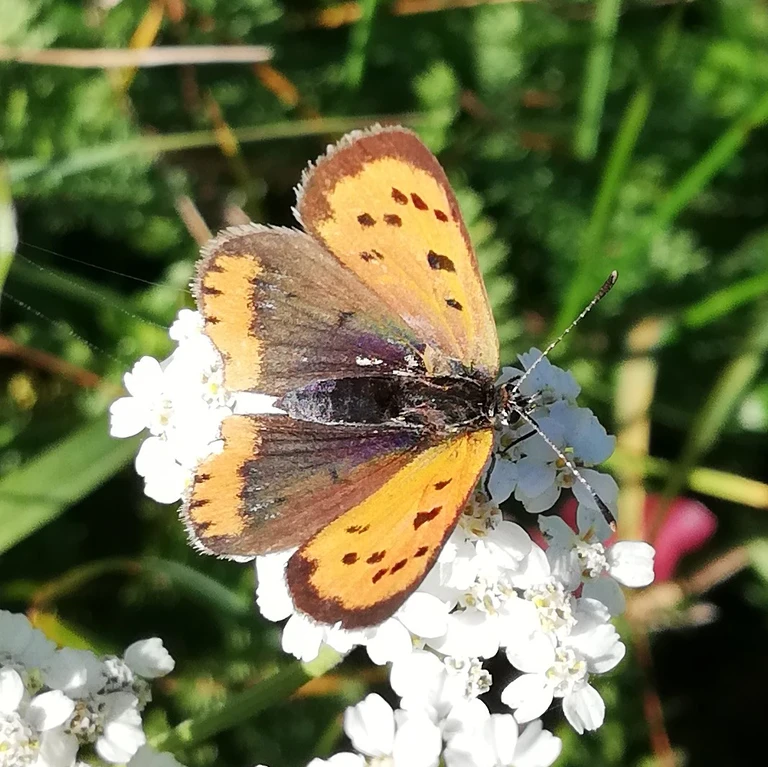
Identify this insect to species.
Lycaena phlaeas
